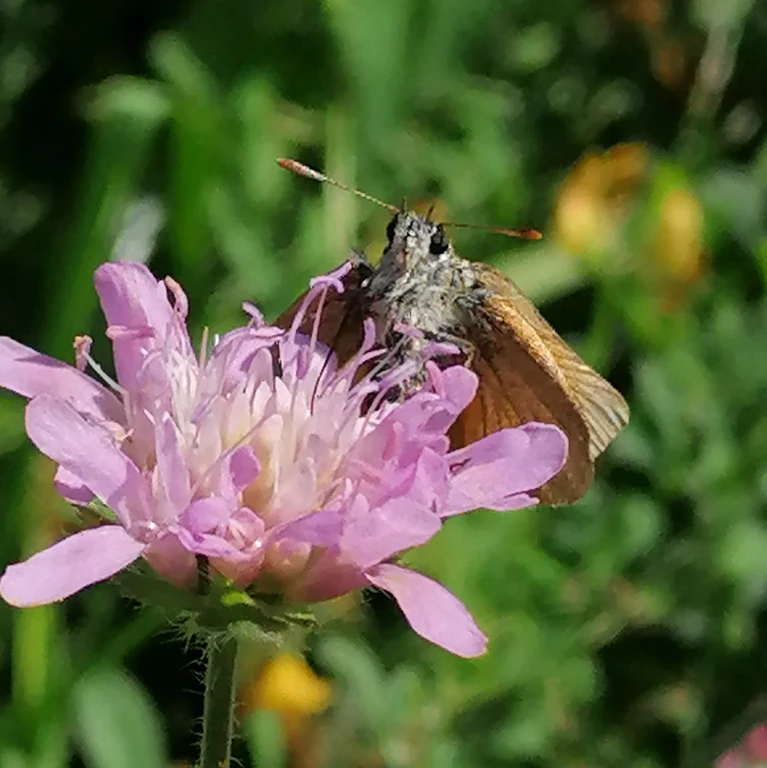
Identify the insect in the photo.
Thymelicus sylvestris
